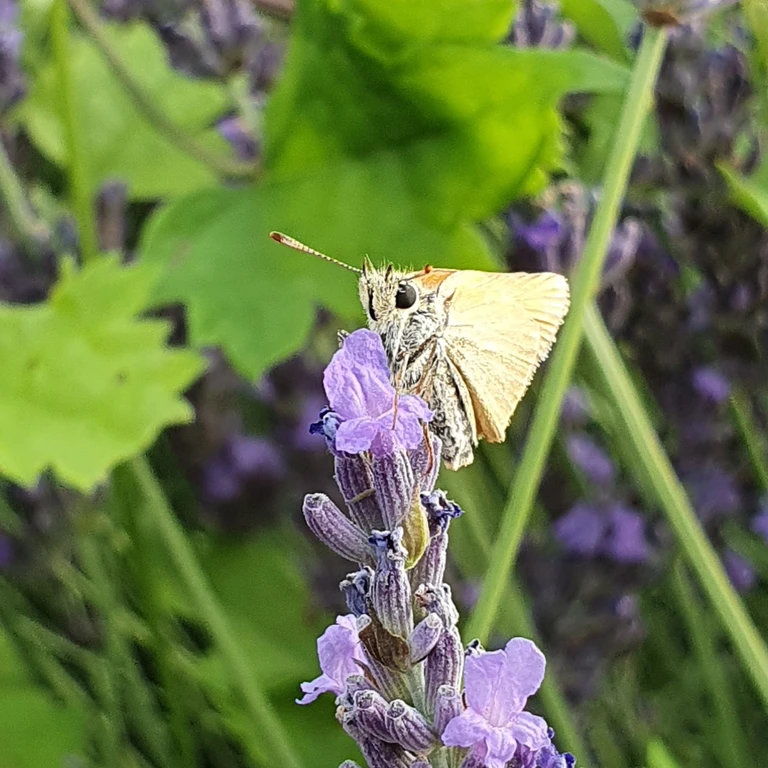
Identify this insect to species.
Thymelicus sylvestris
